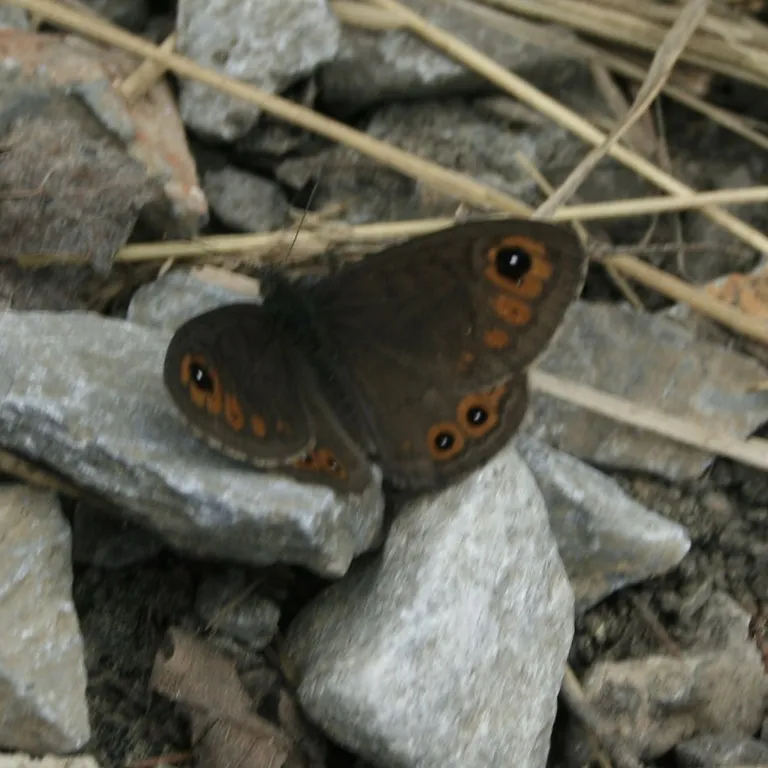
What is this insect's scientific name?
Lasiommata petropolitana (also Pararge petropolitana)
